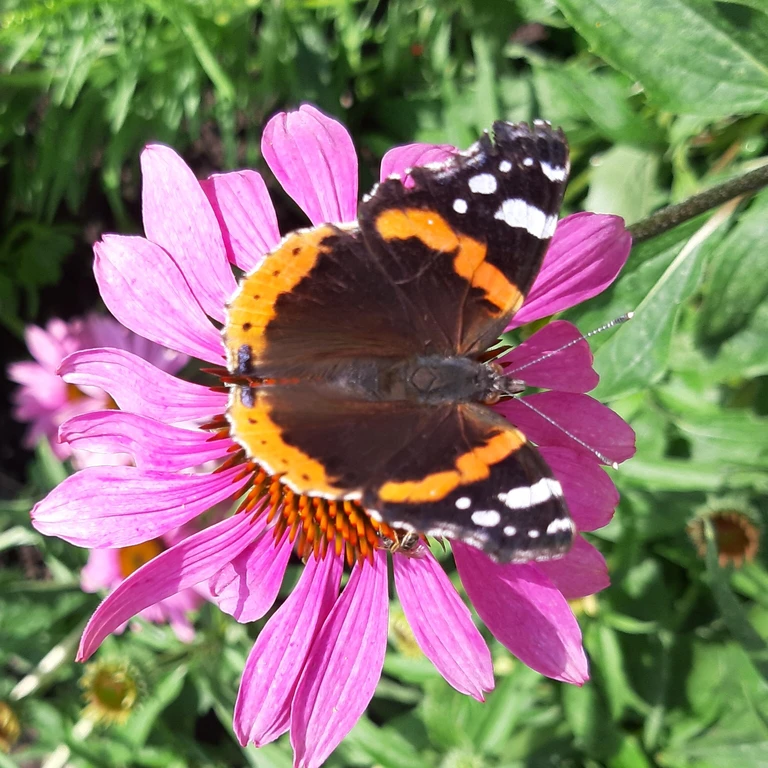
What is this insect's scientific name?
Vanessa atalanta
